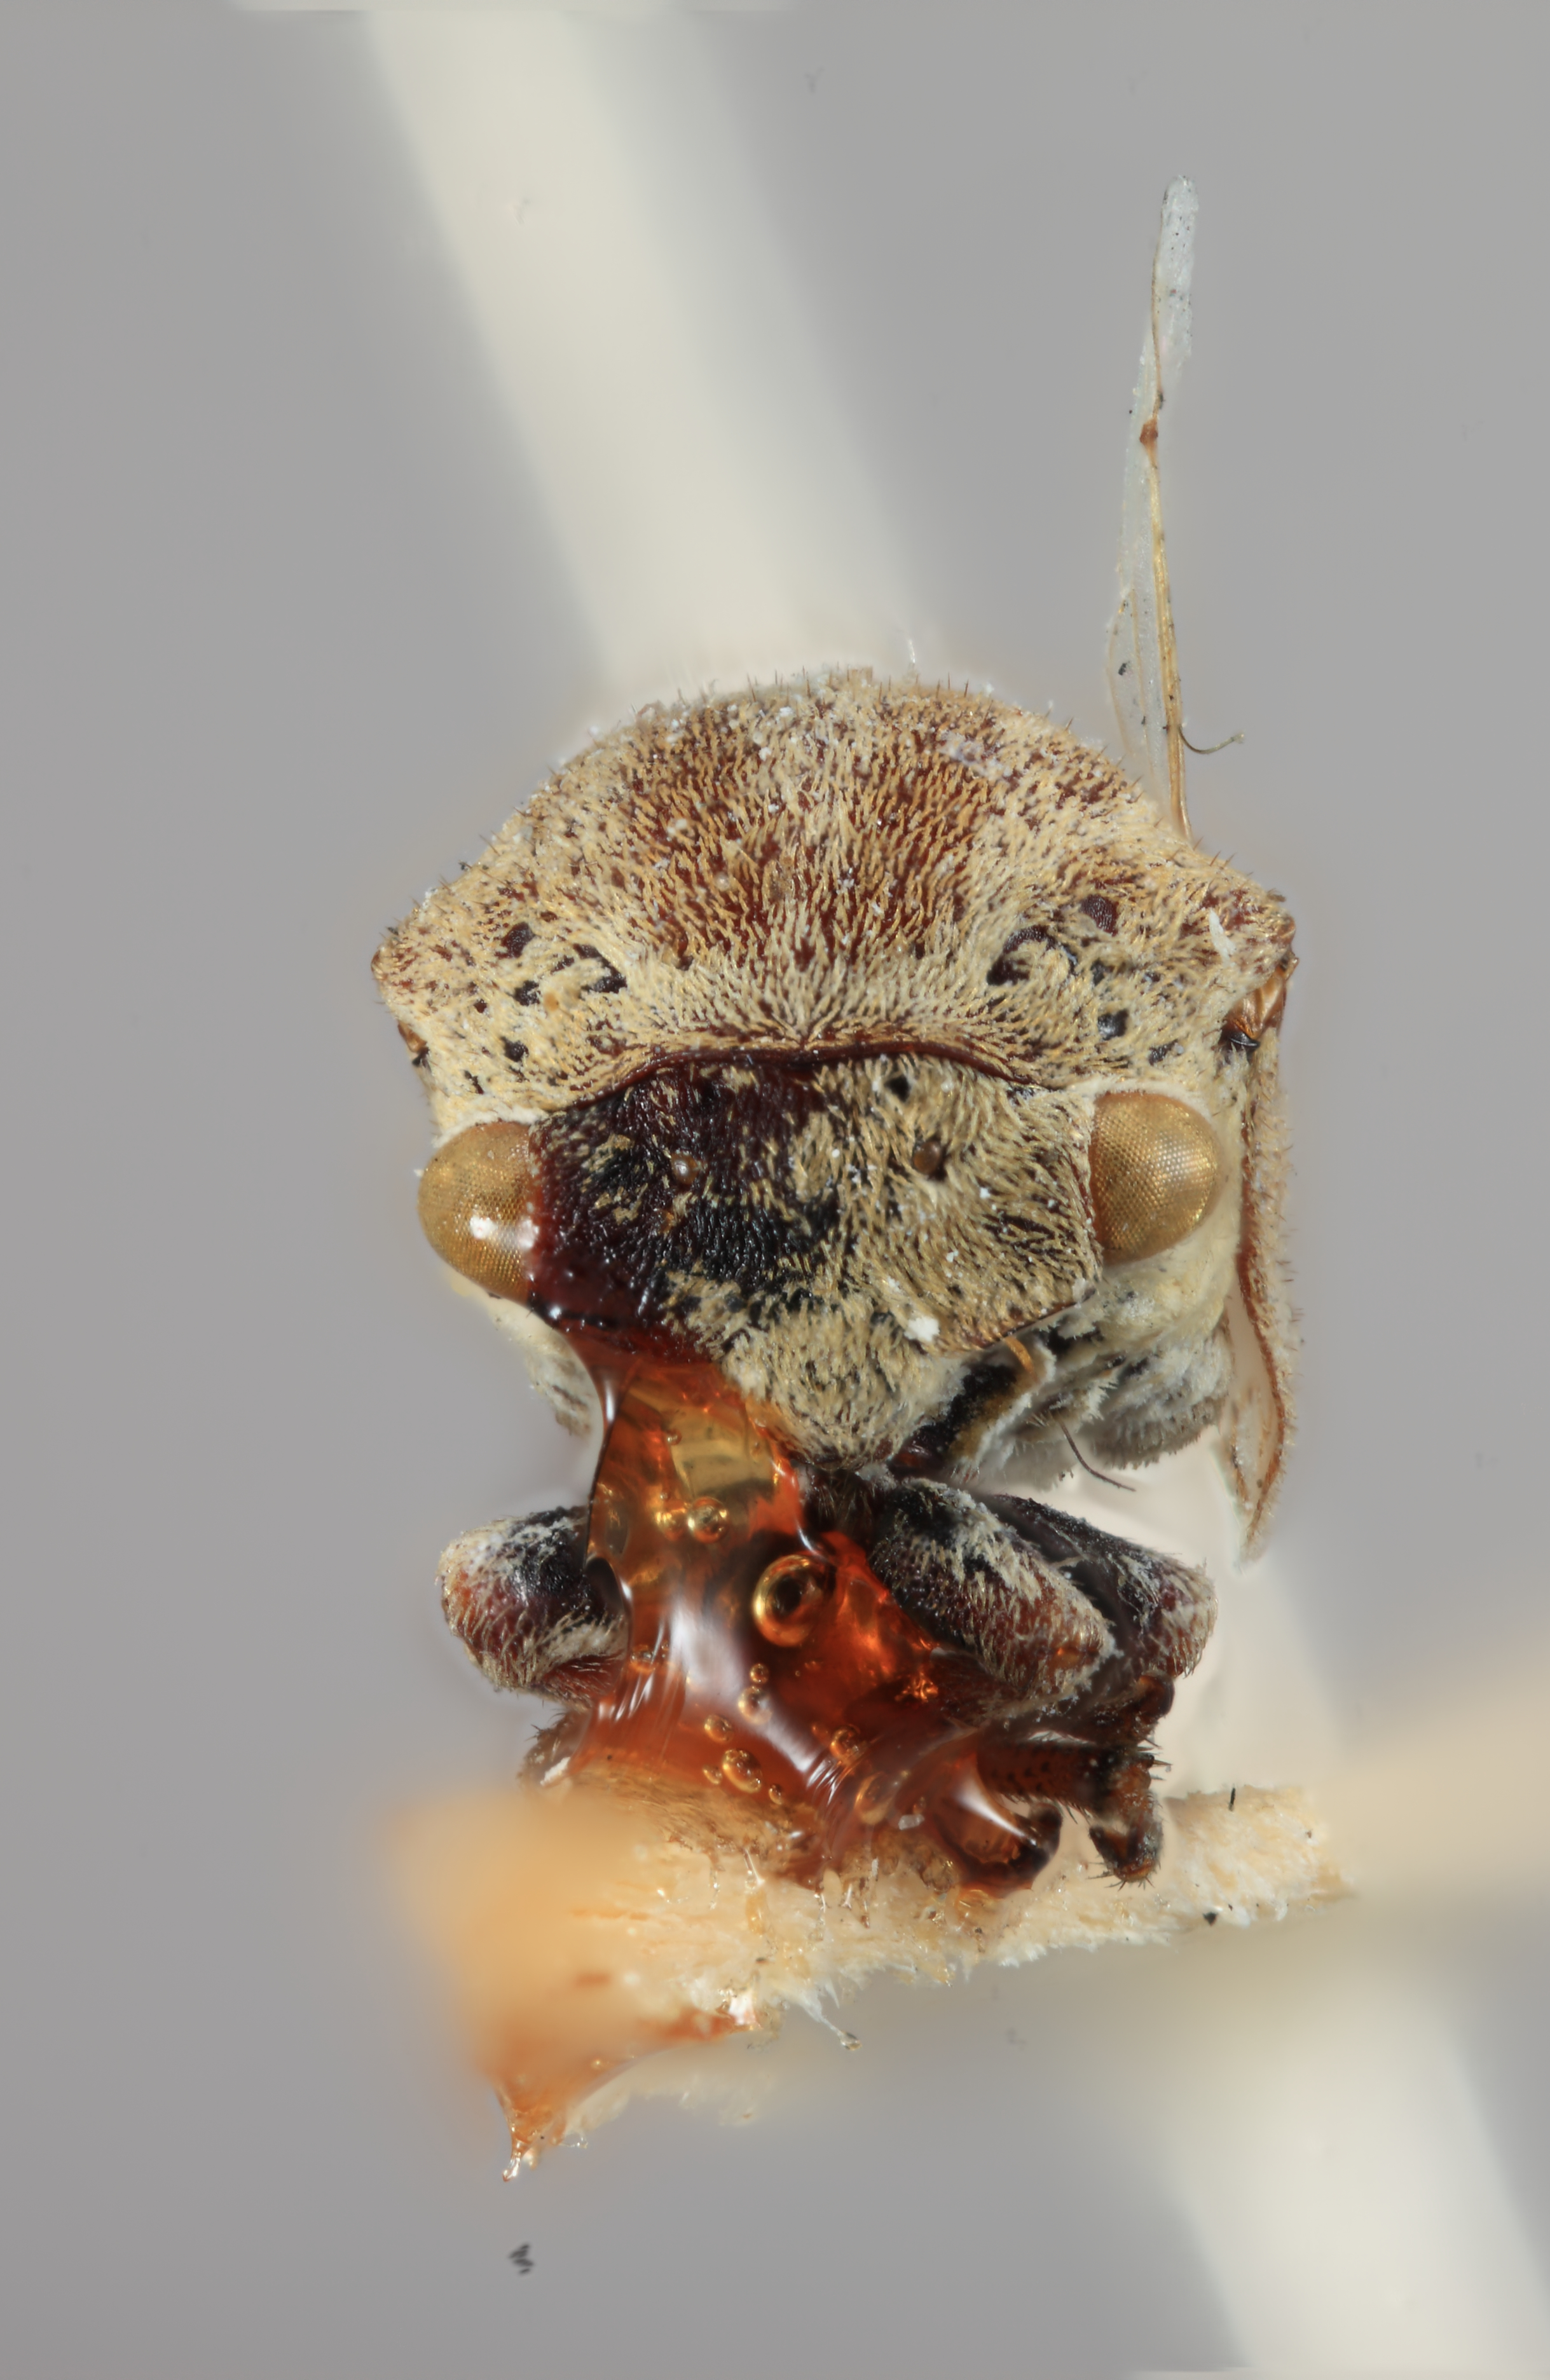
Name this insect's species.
Gargara grisea
